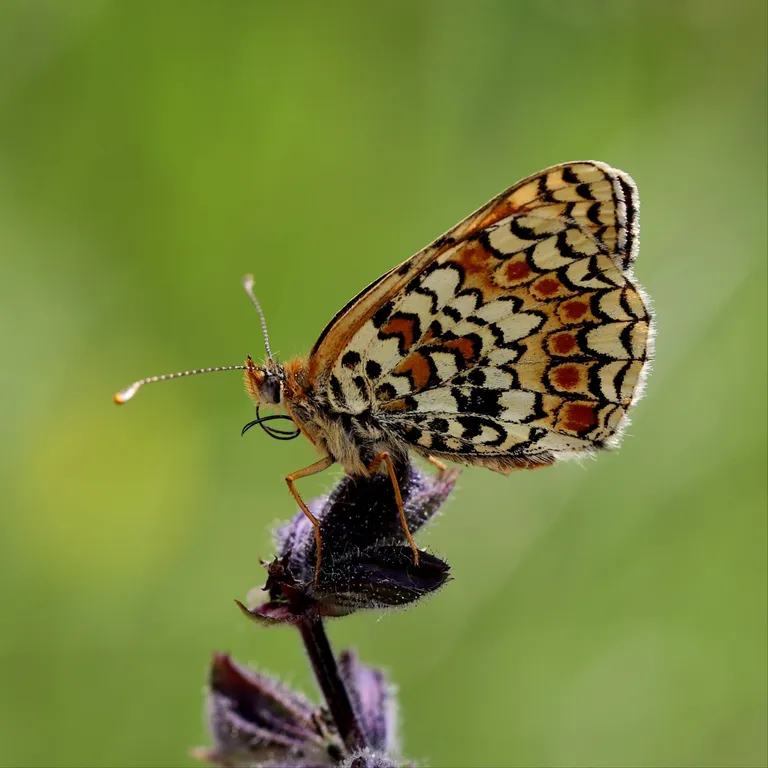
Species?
Melitaea phoebe
